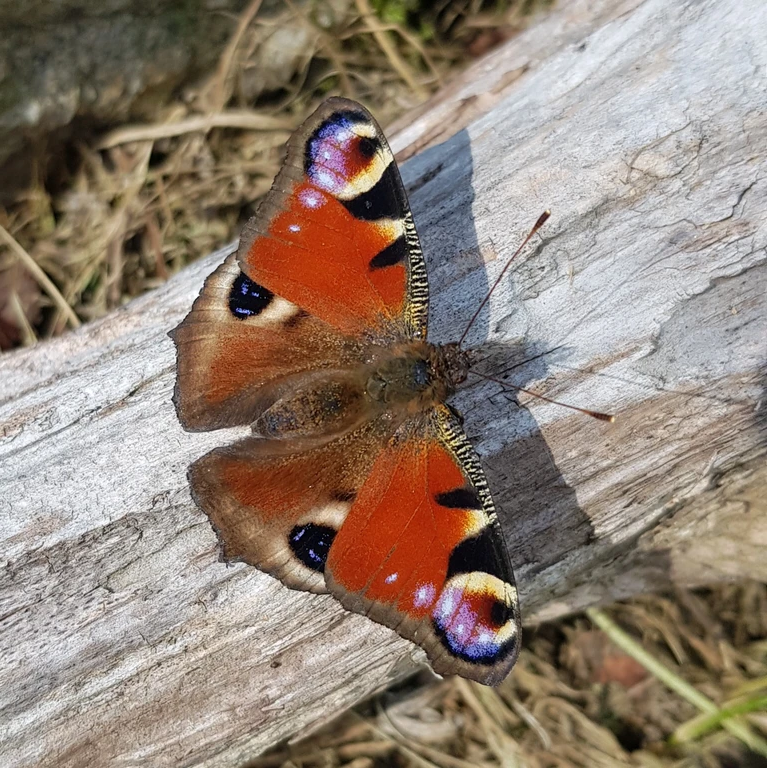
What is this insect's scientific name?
Aglais io
